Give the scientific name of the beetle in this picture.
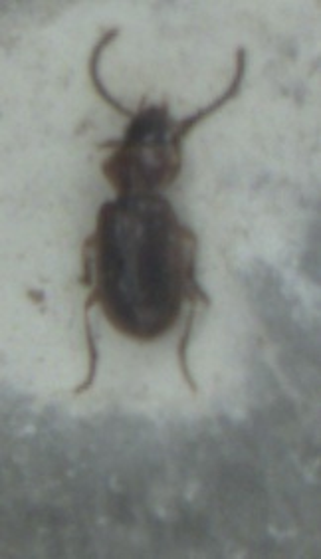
Acupalpus dubius
